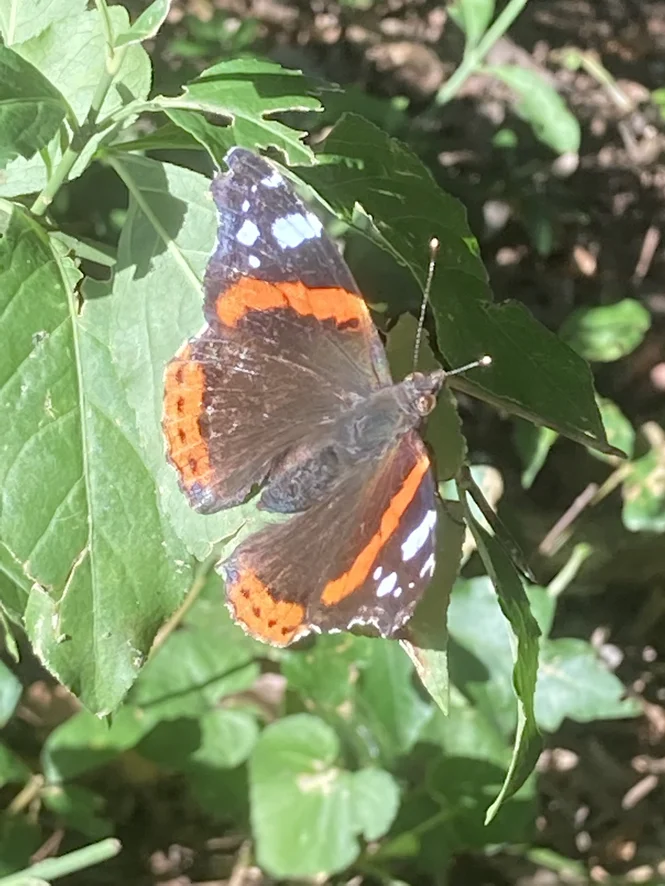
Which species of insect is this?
Vanessa atalanta
